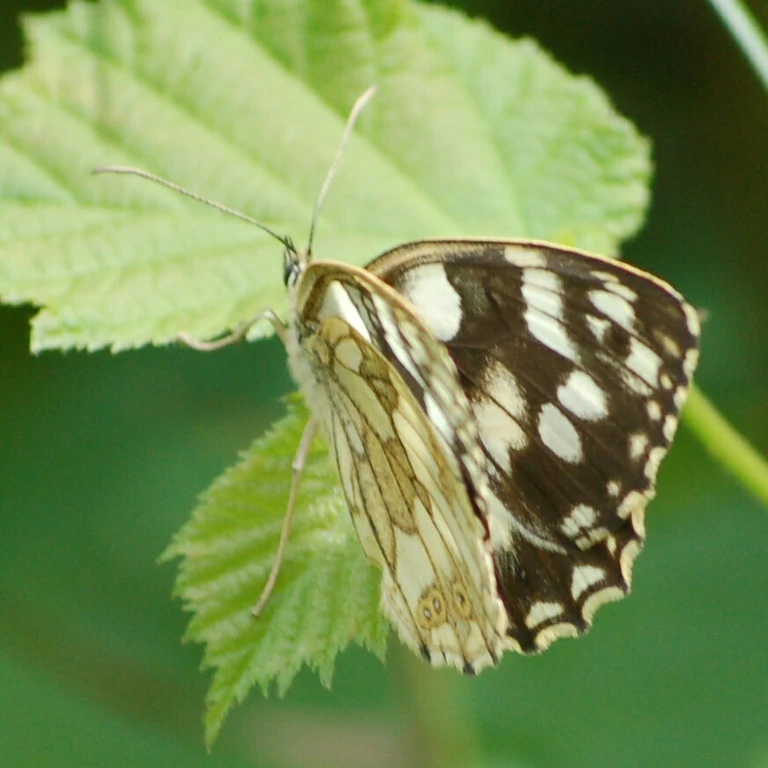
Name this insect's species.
Melanargia galathea
